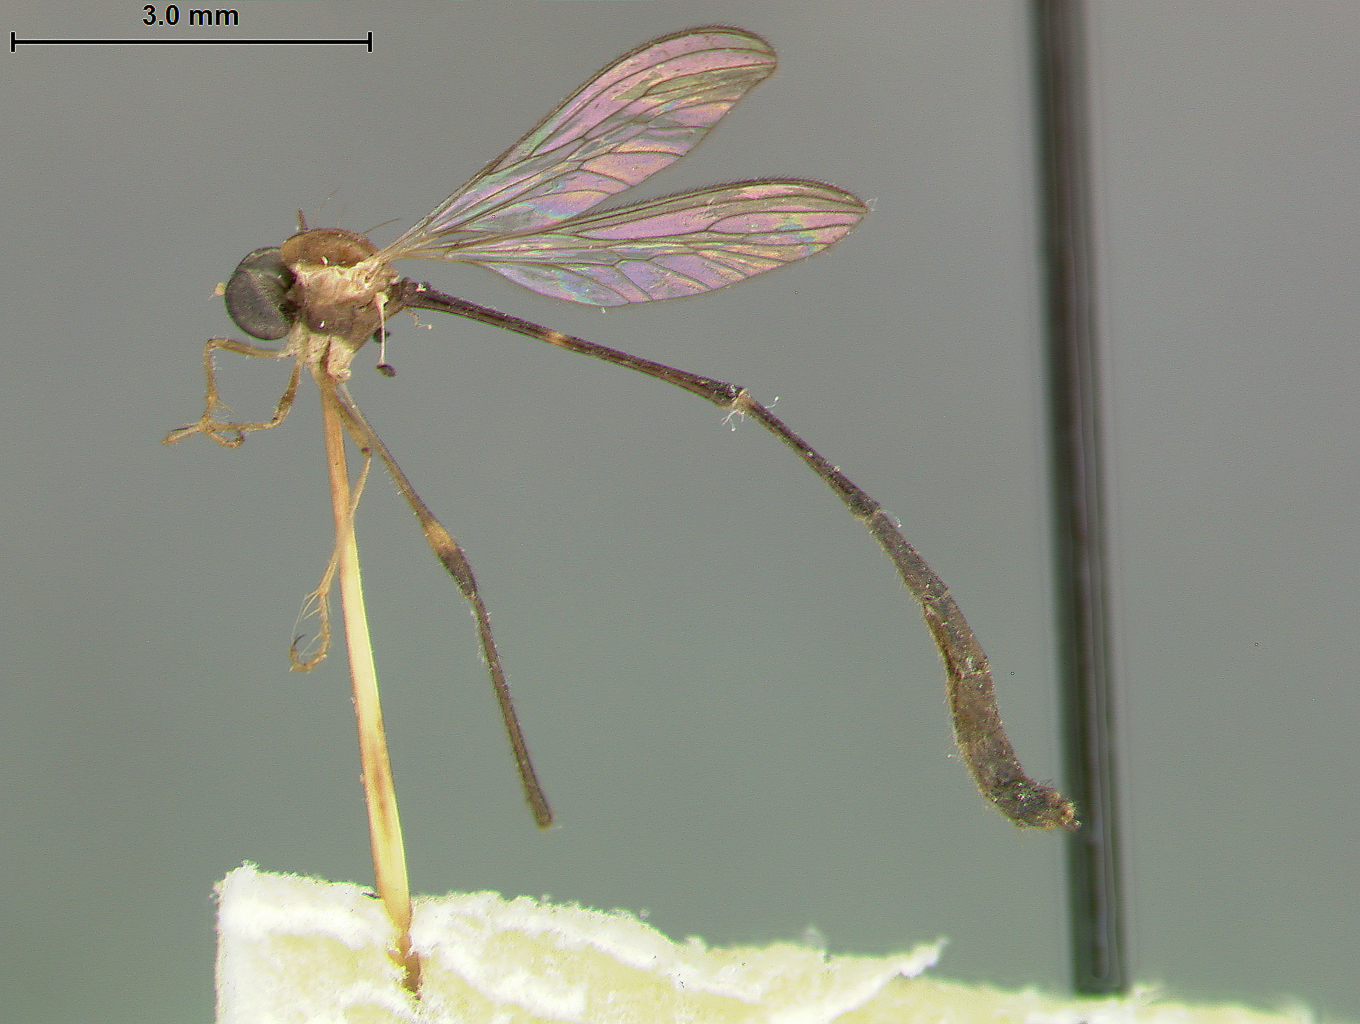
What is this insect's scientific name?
Schildia microthorax
